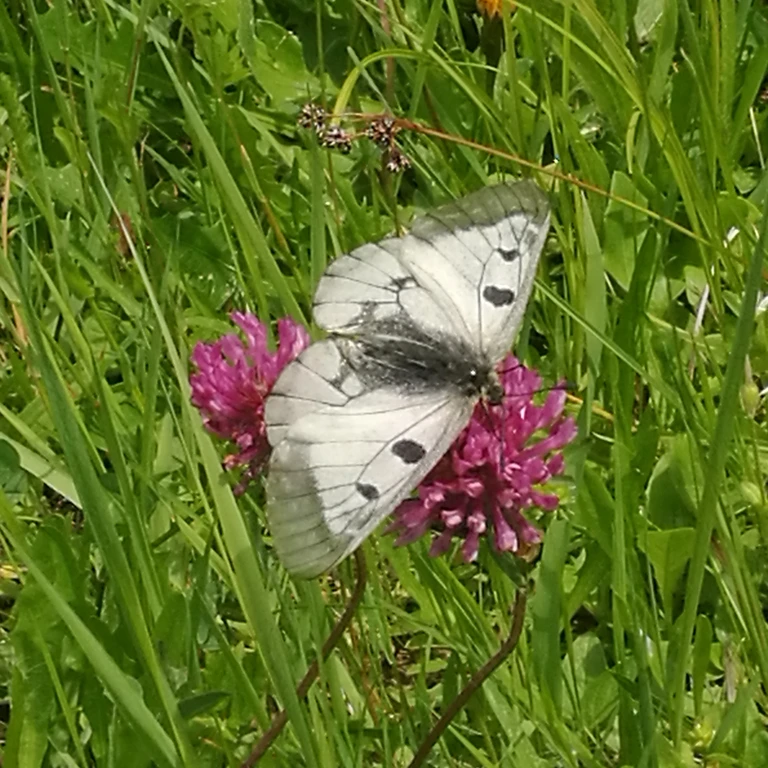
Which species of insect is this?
Parnassius mnemosyne
